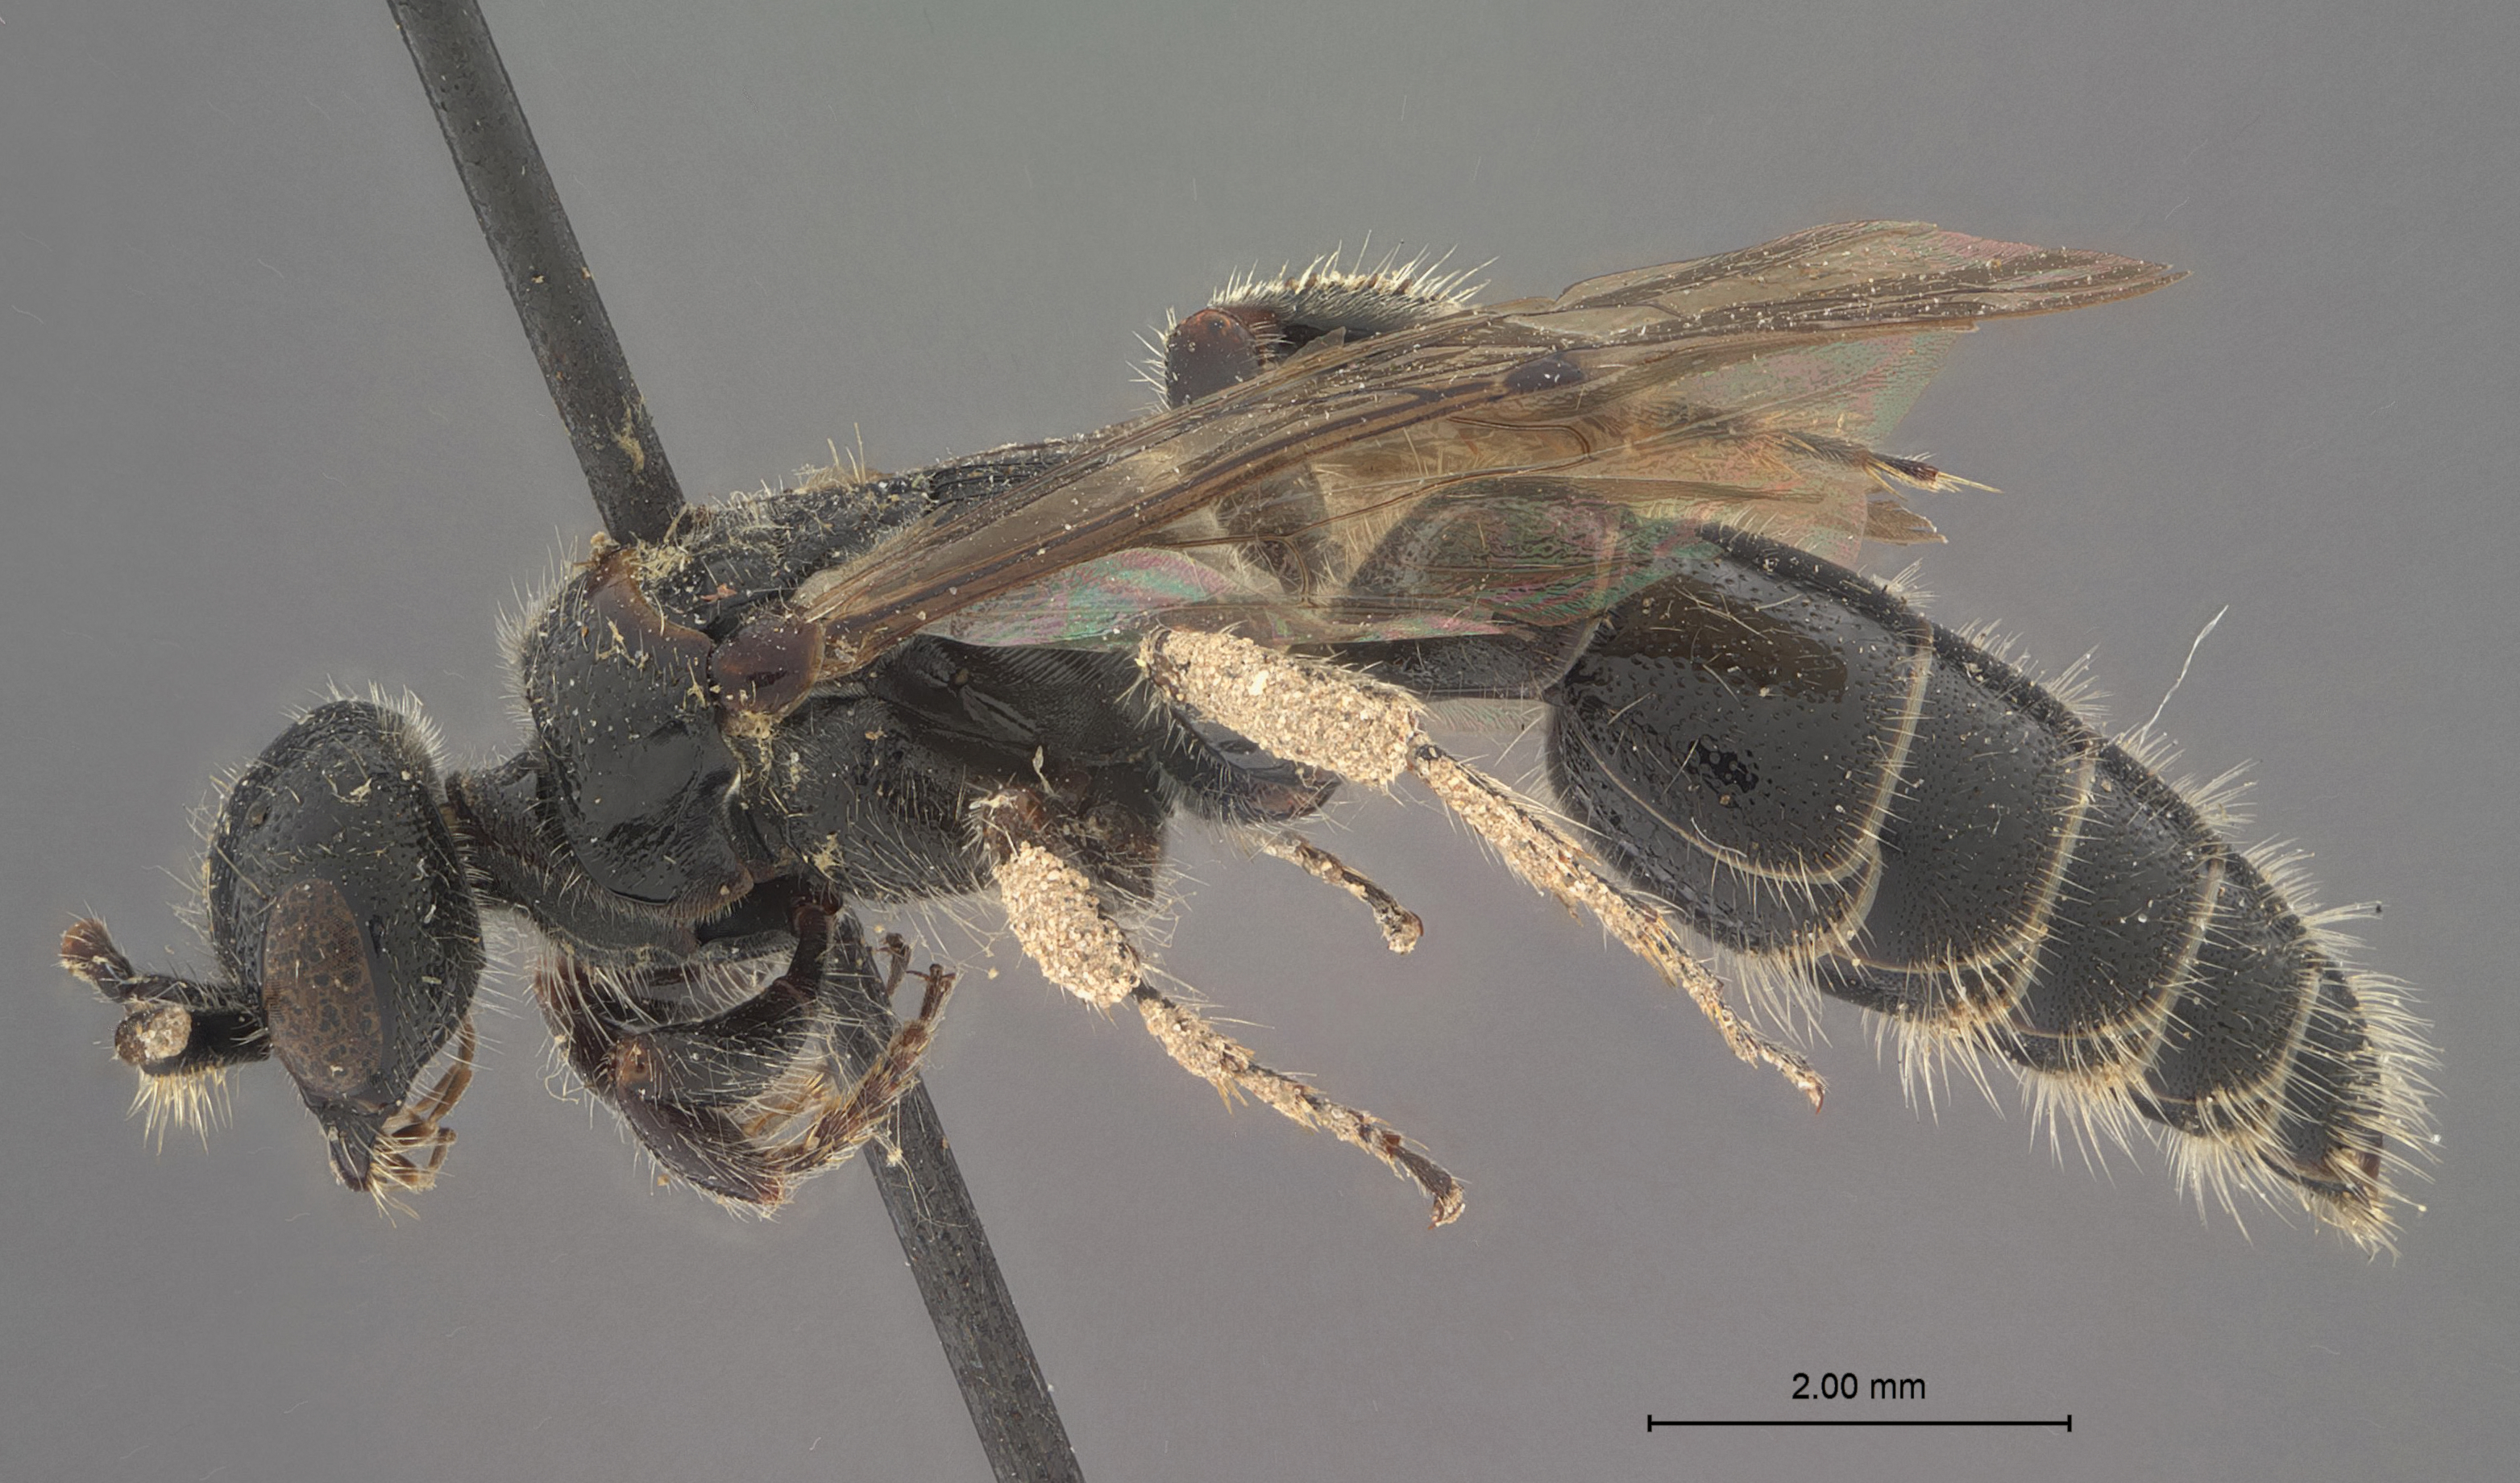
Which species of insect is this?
Tiphia inconspicua
